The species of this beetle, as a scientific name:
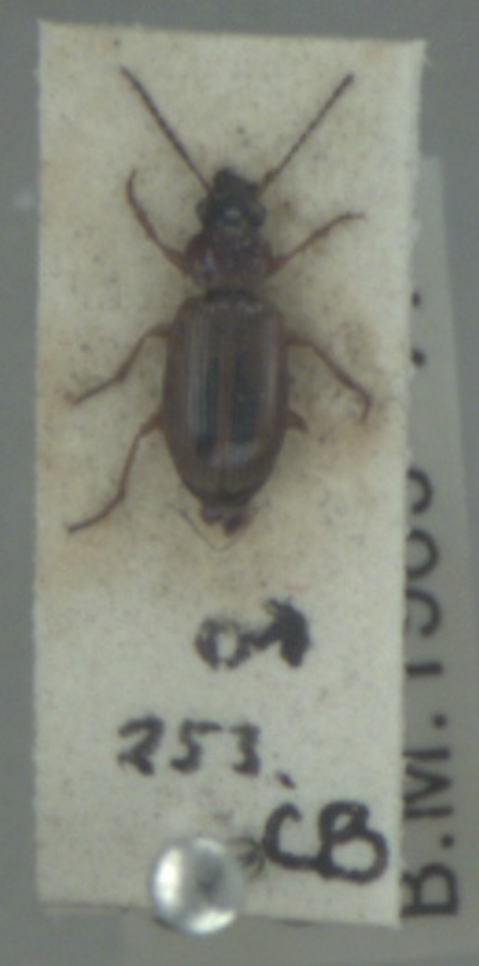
Dicheirotrichus placidus
